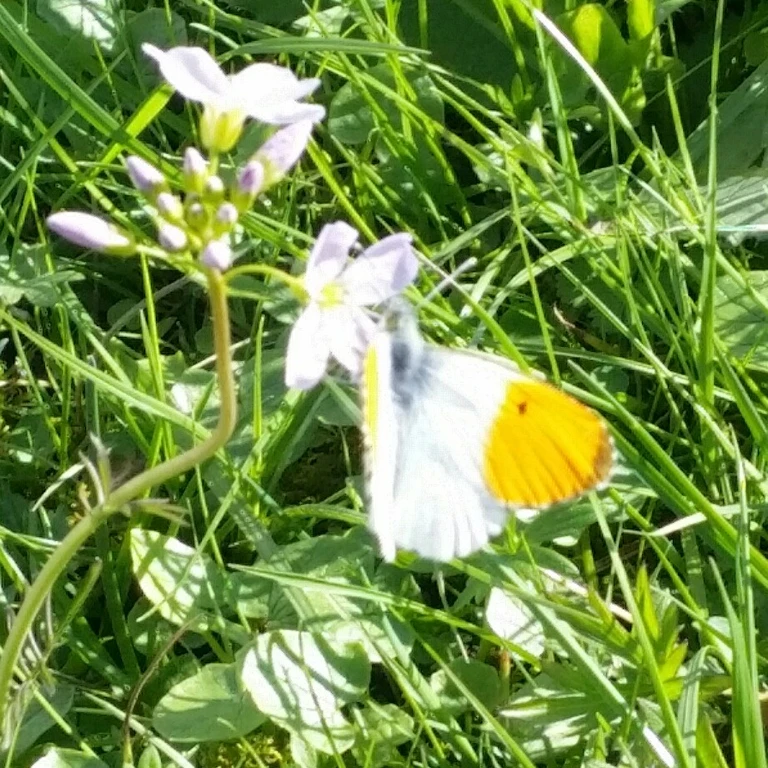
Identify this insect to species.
Anthocharis cardamines
